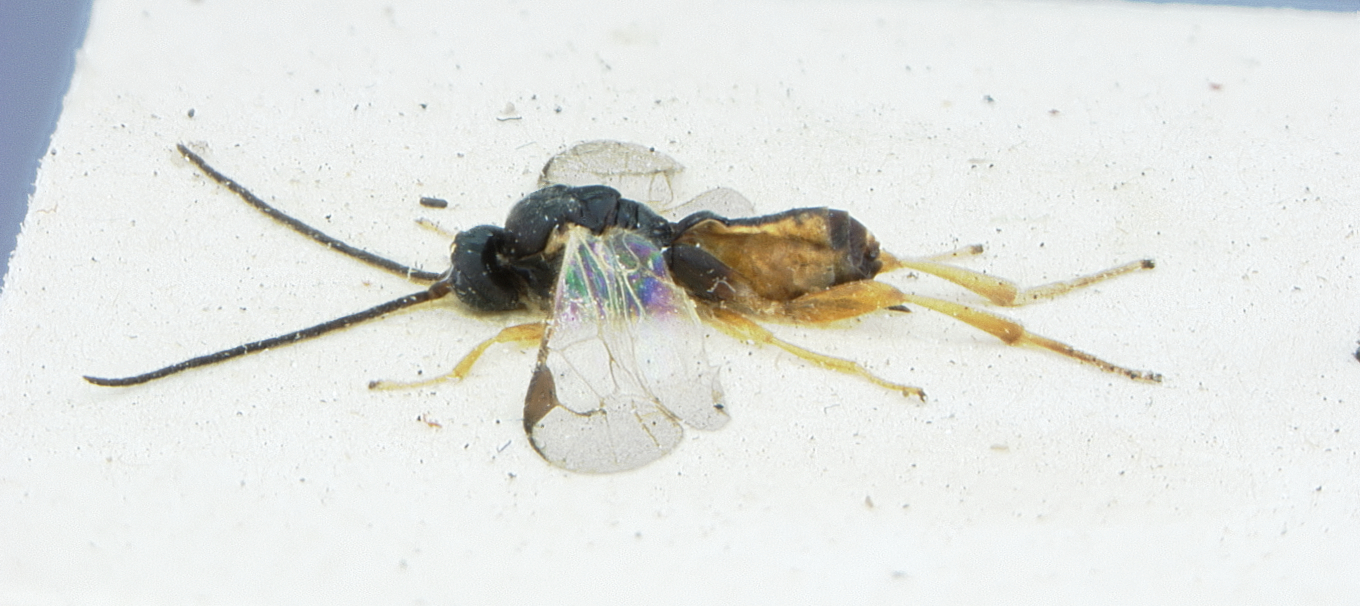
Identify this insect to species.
Glypapanteles politus
